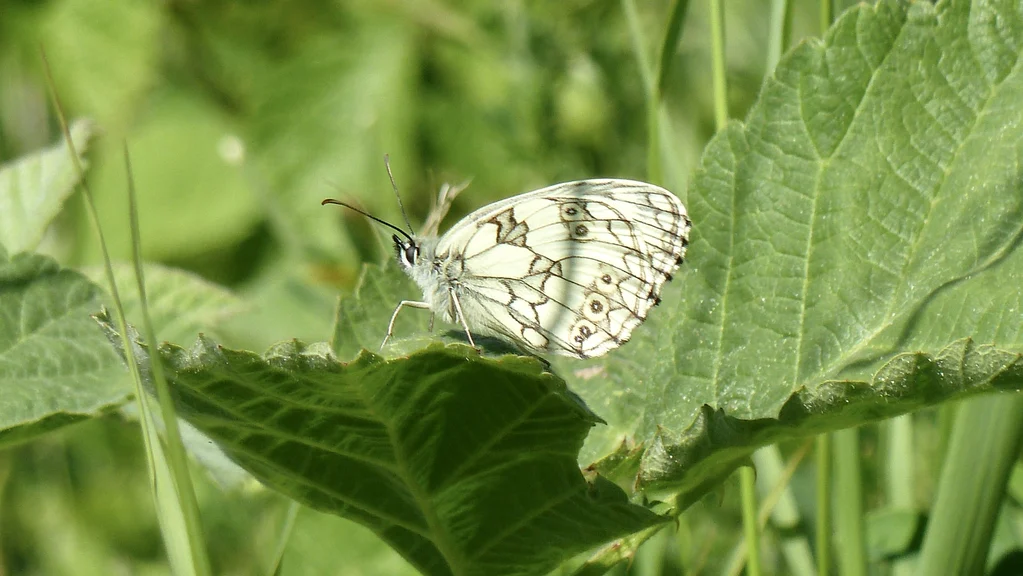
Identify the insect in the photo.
Melanargia galathea
